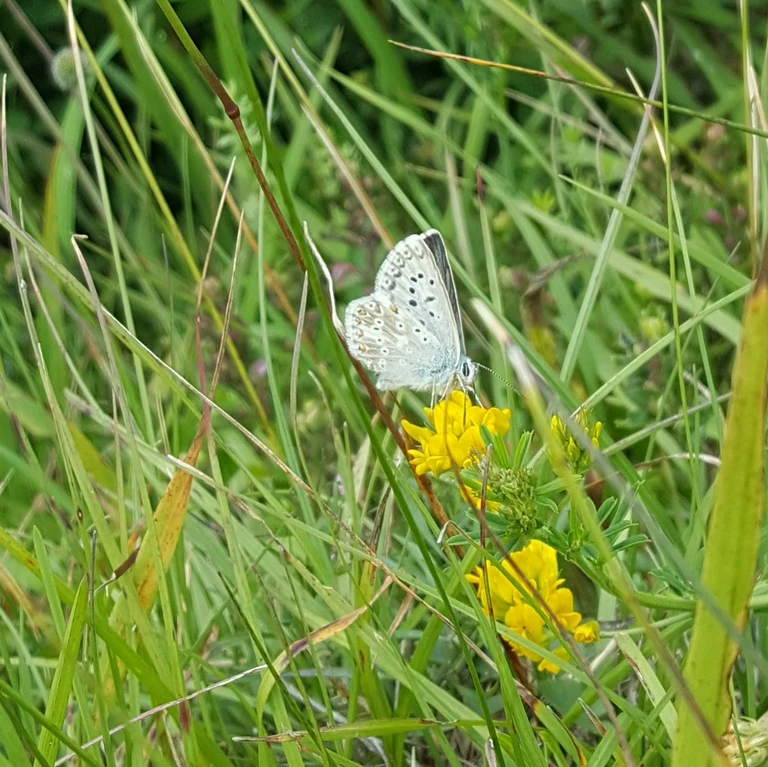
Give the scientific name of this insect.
Lysandra coridon
